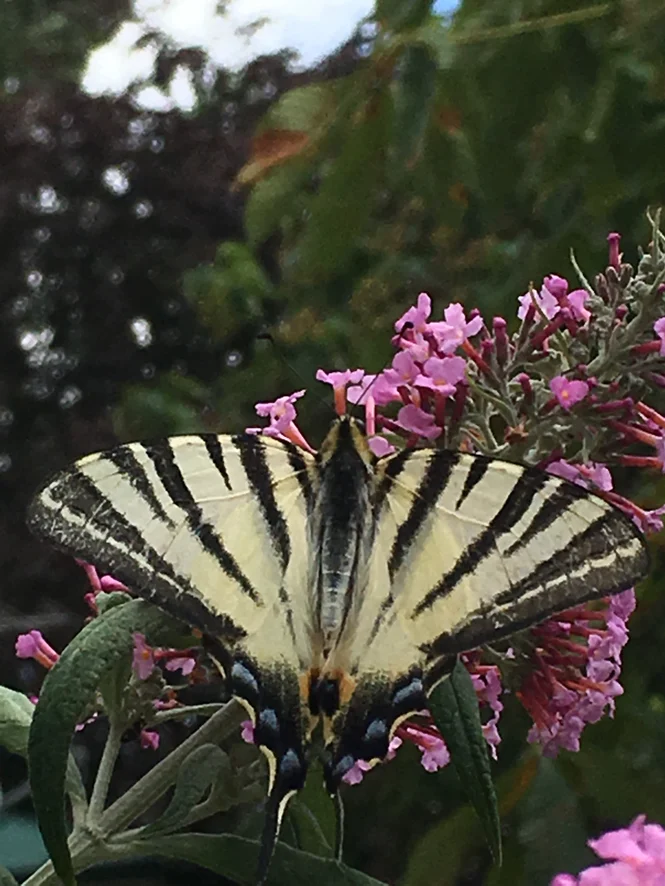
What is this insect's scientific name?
Iphiclides podalirius
